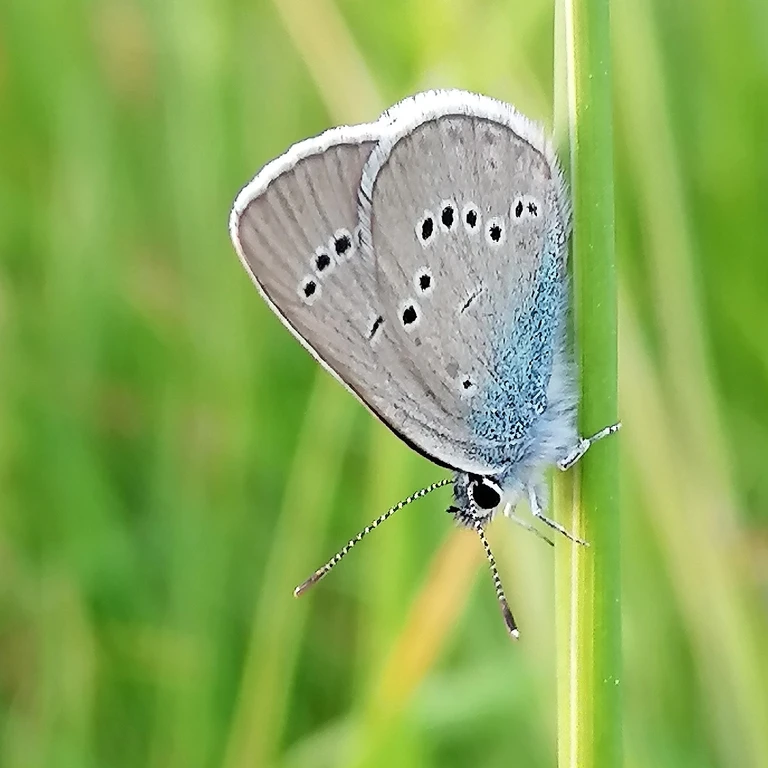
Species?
Cyaniris semiargus
